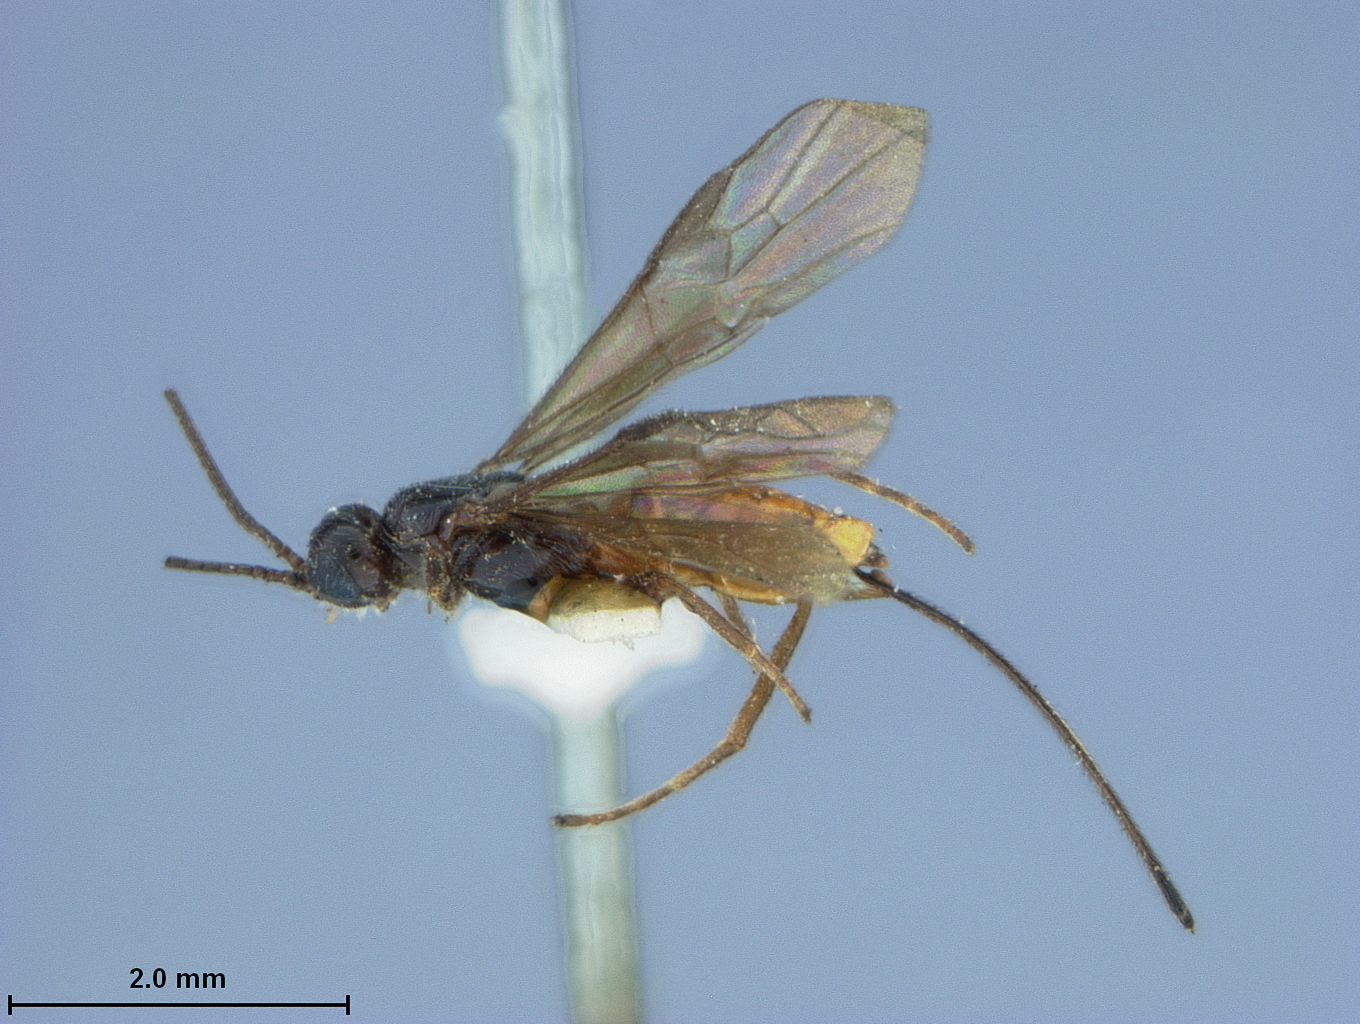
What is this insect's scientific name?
Coccliodes pissodis
